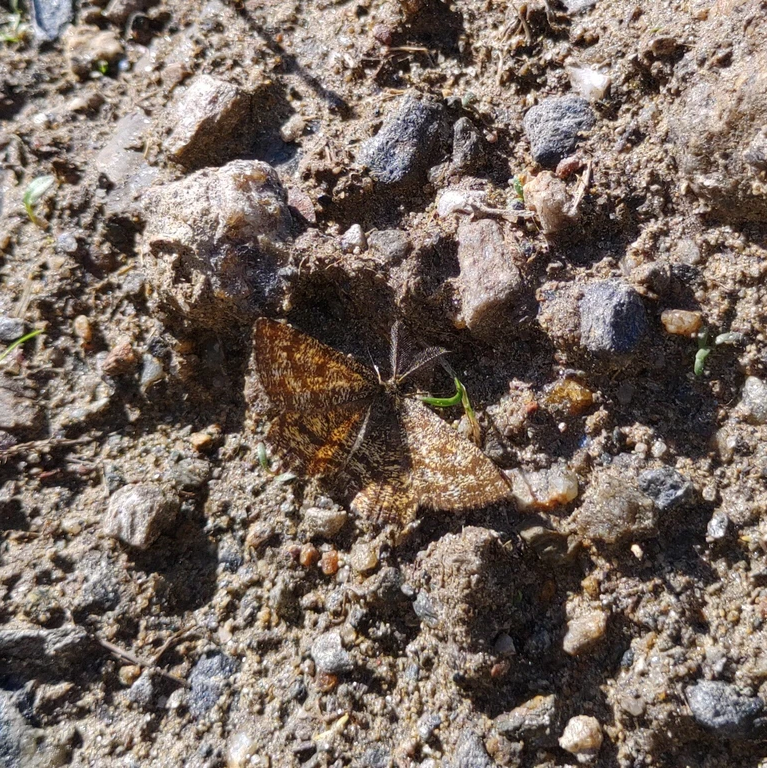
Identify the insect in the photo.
Ematurga atomaria
